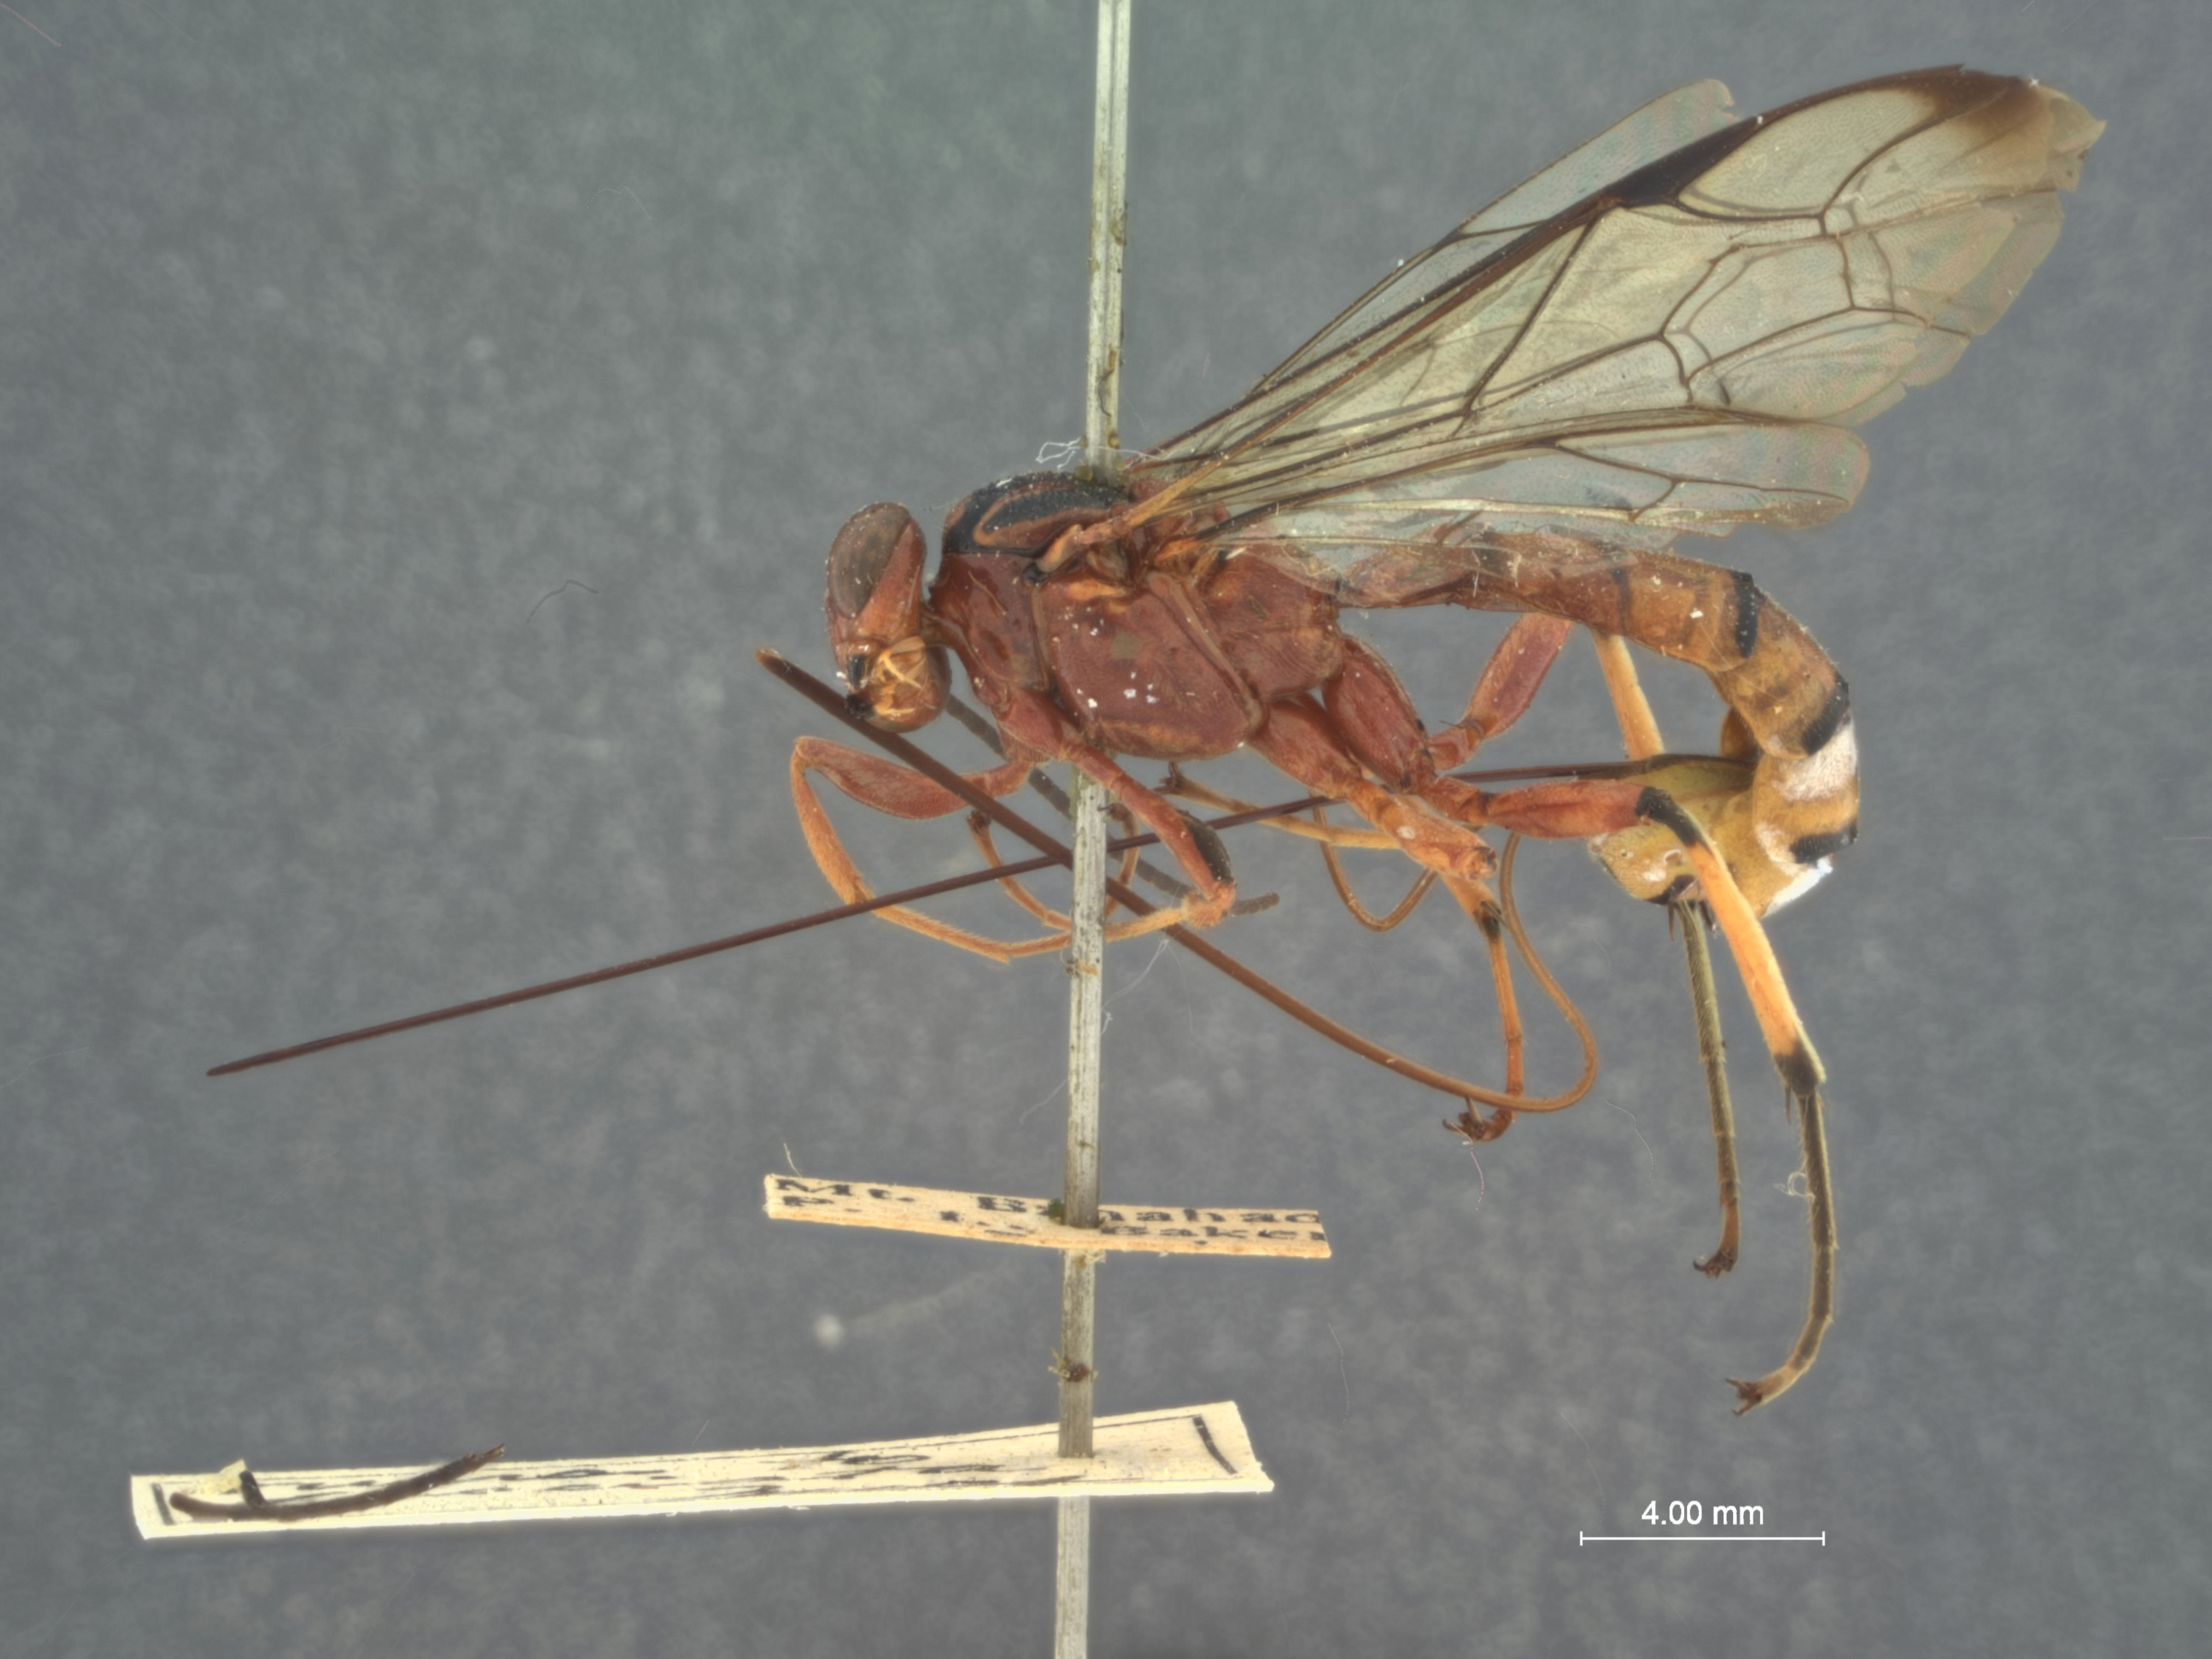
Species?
Sychostigma rotunda
